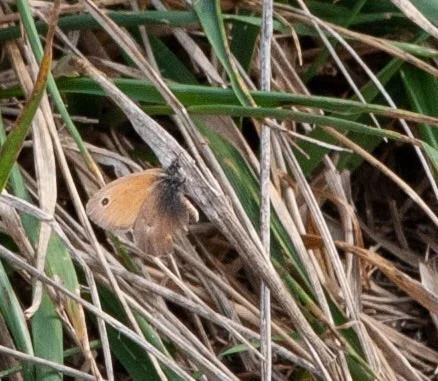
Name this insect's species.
Coenonympha pamphilus
